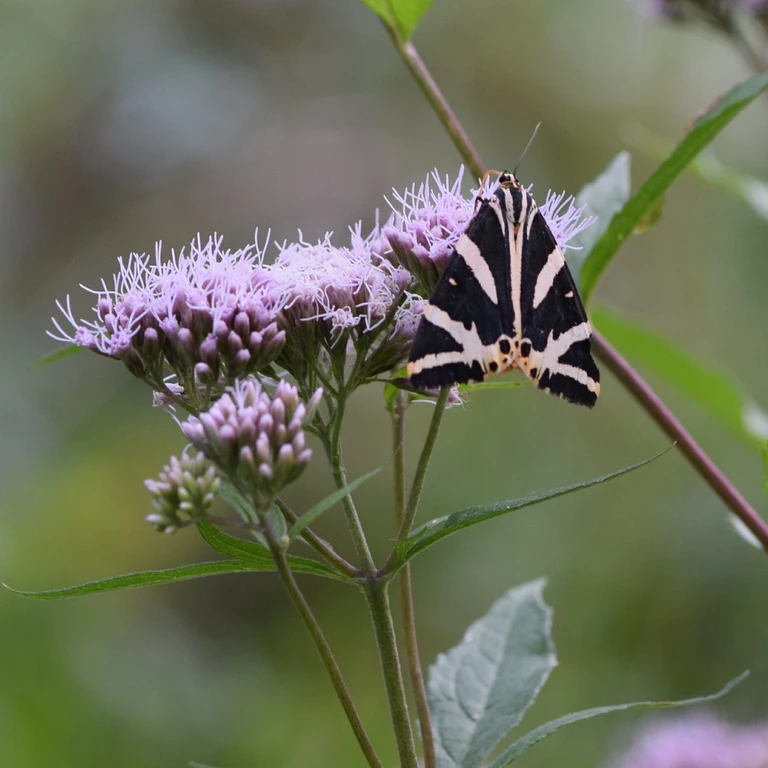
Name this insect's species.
Euplagia quadripunctaria
